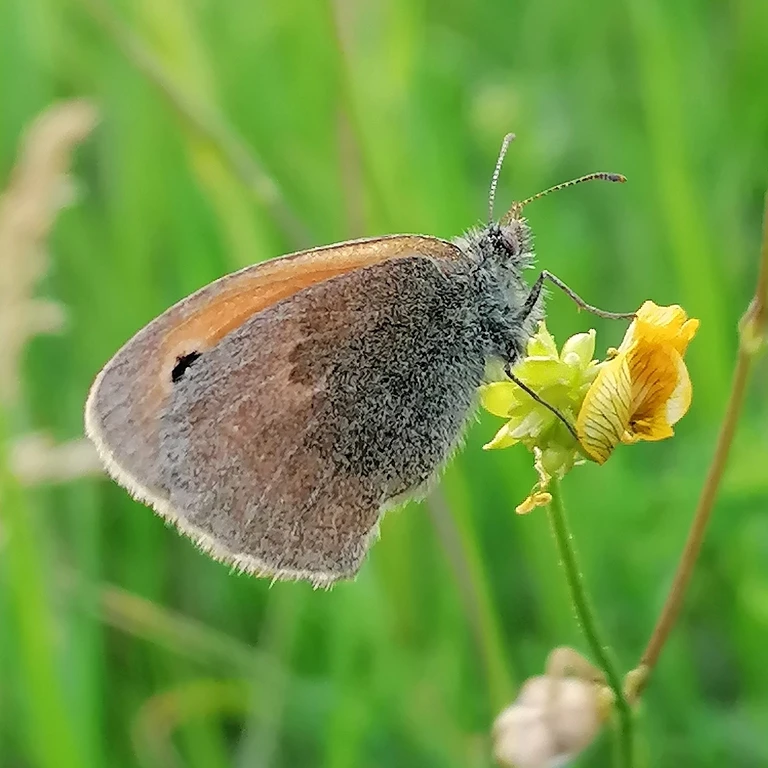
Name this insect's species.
Coenonympha pamphilus
